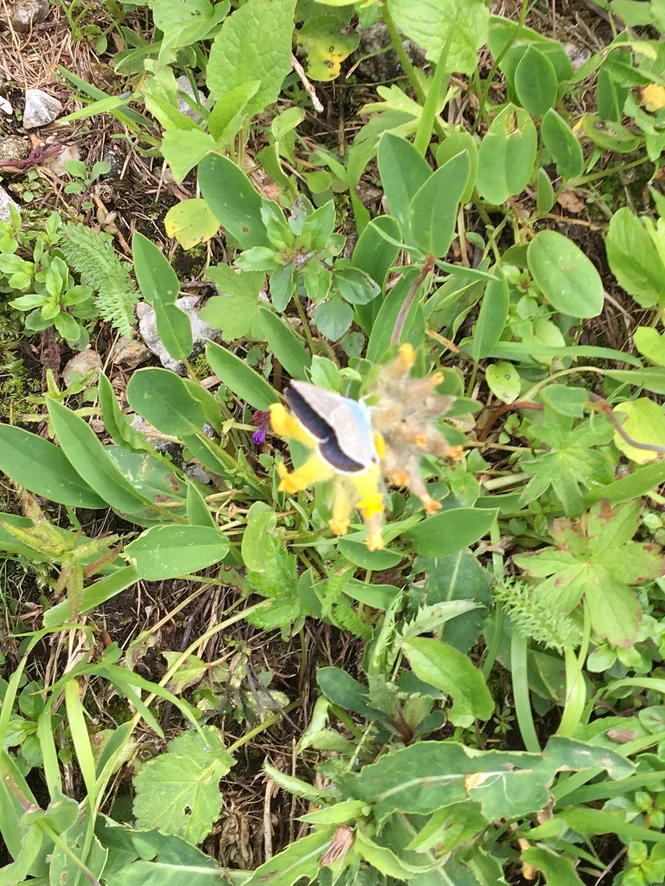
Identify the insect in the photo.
Cyaniris semiargus
